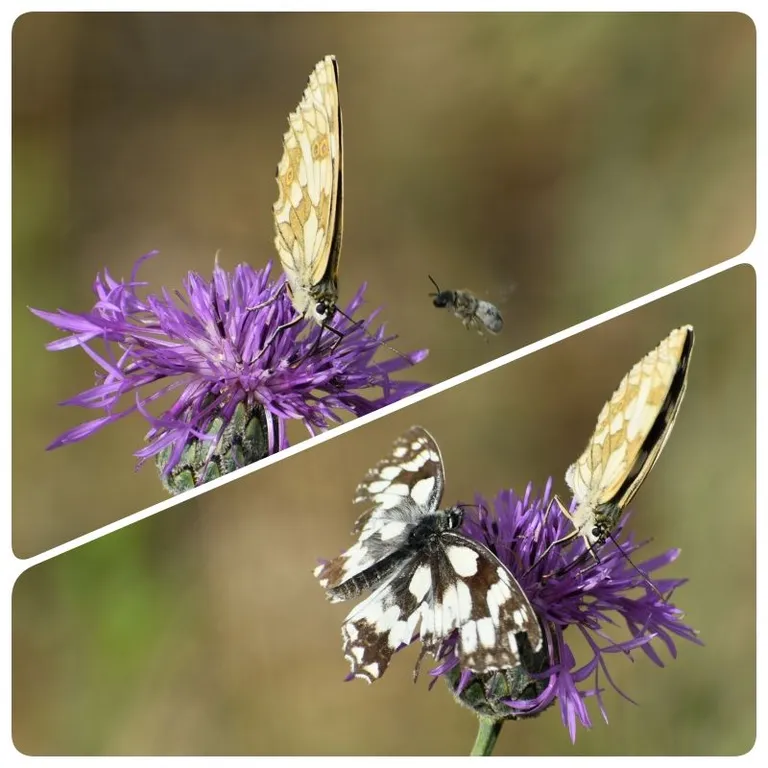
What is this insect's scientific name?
Melanargia galathea
